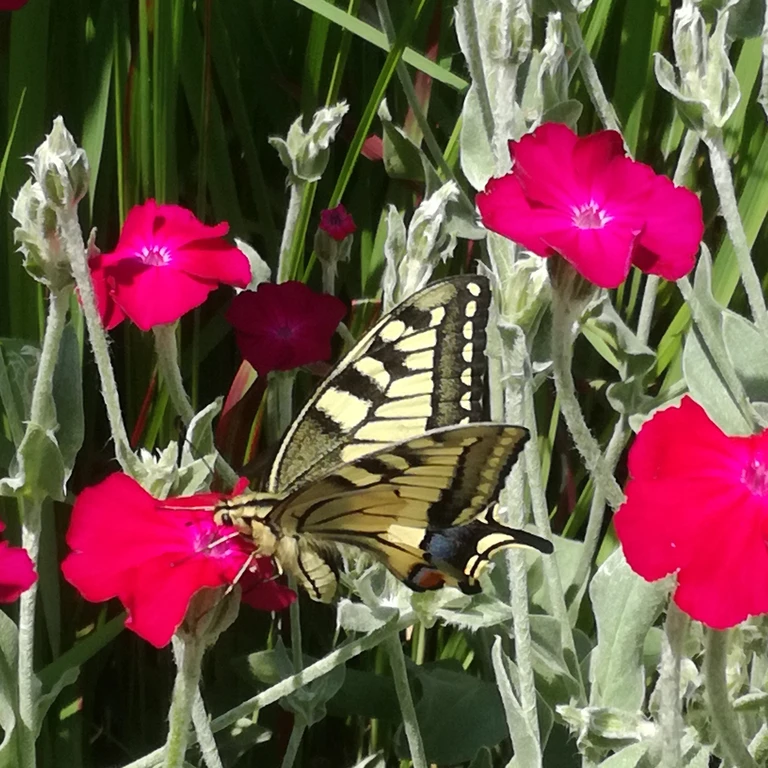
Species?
Papilio machaon
